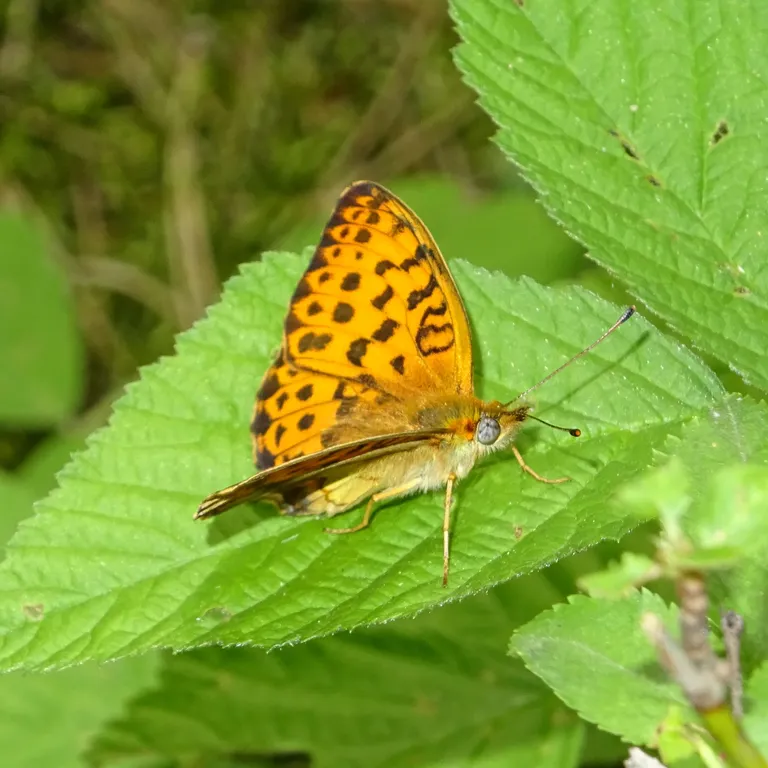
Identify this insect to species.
Brenthis daphne
